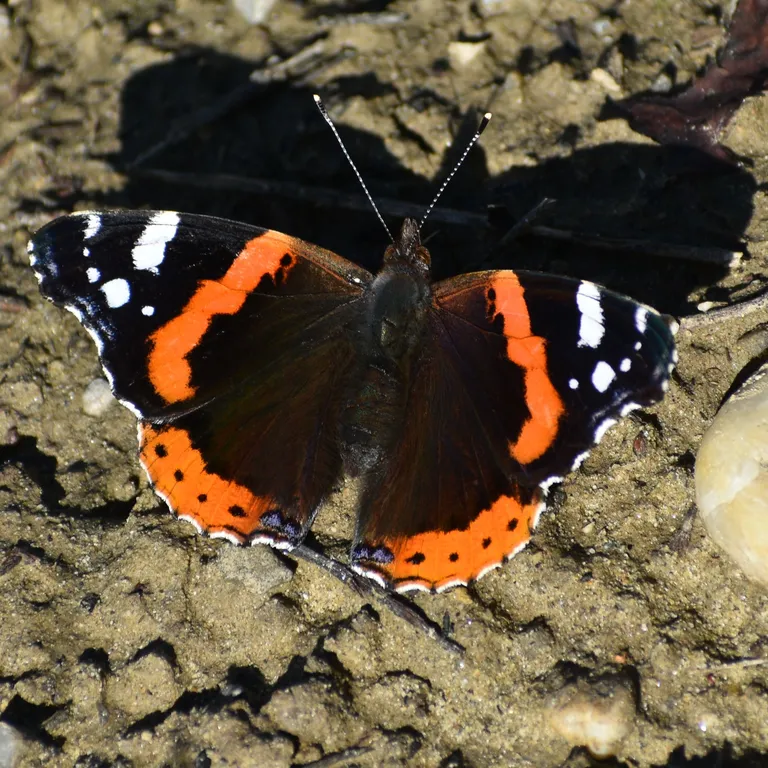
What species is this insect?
Vanessa atalanta
